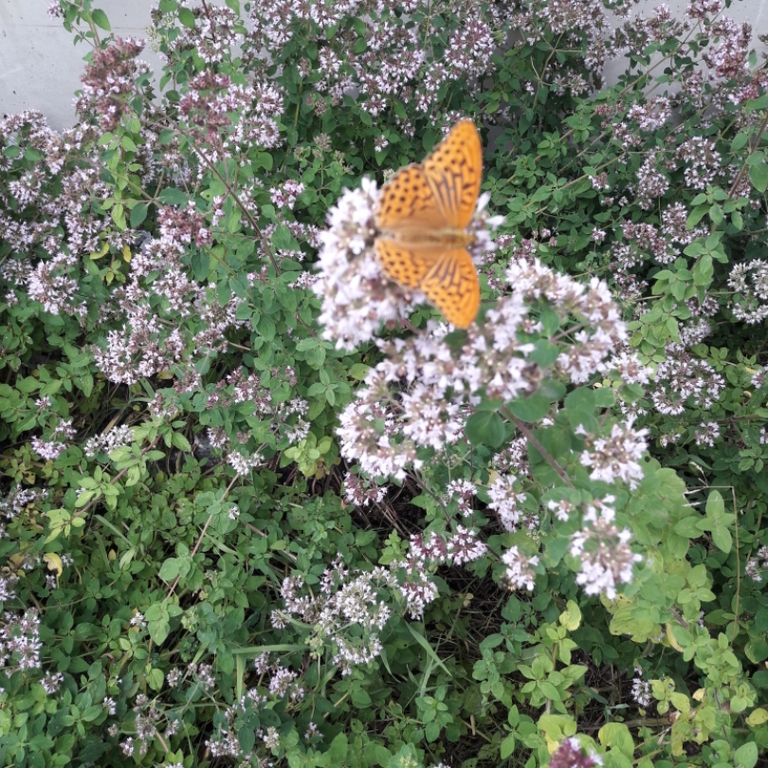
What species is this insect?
Argynnis paphia
